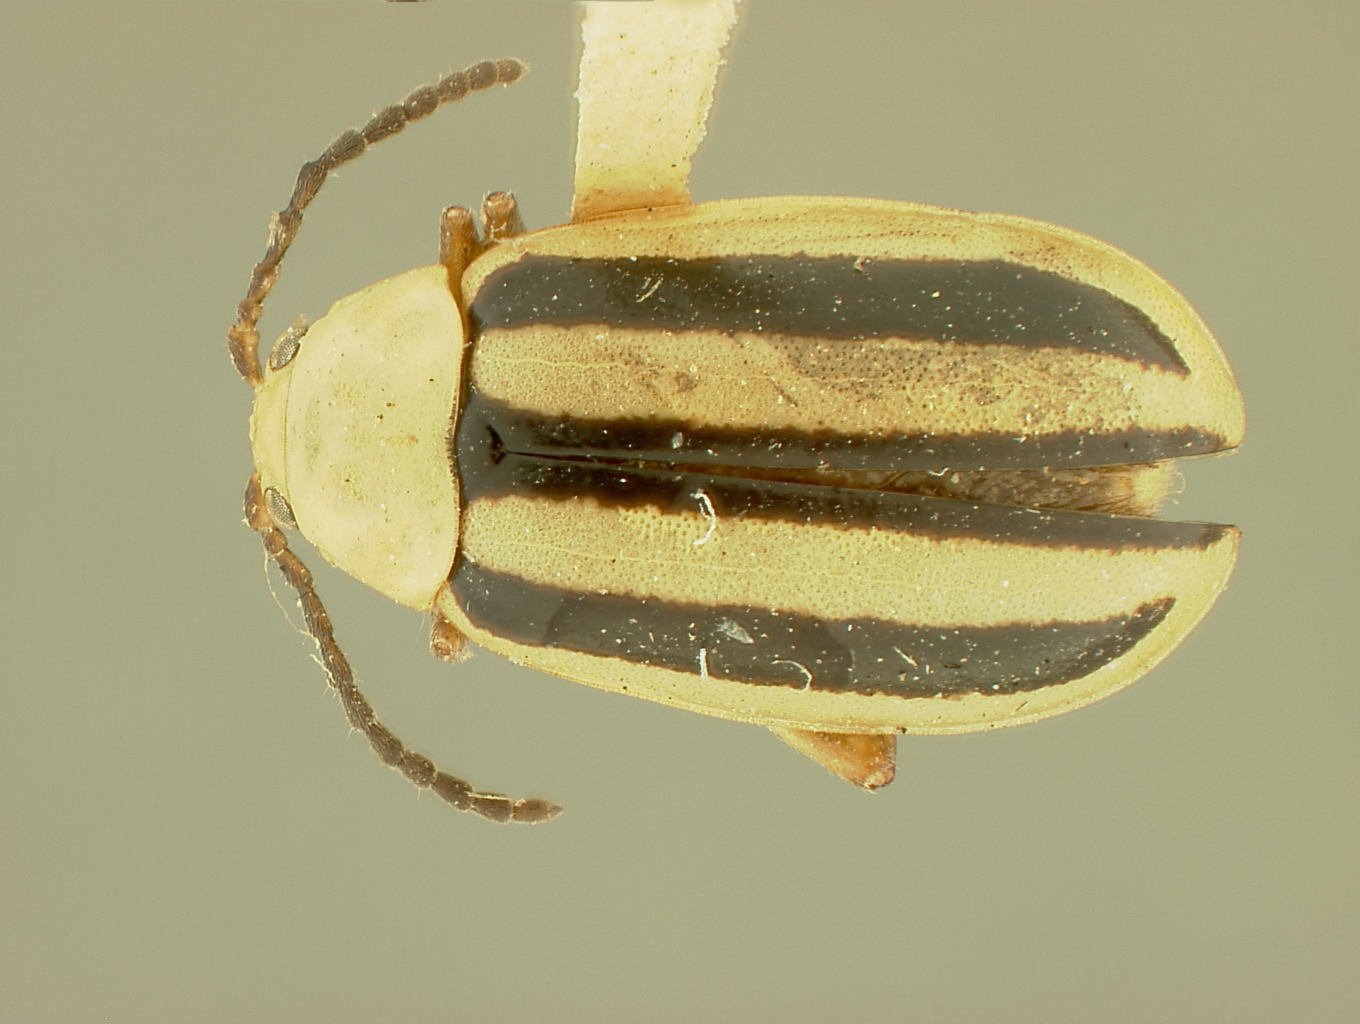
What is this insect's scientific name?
Disonycha texana
